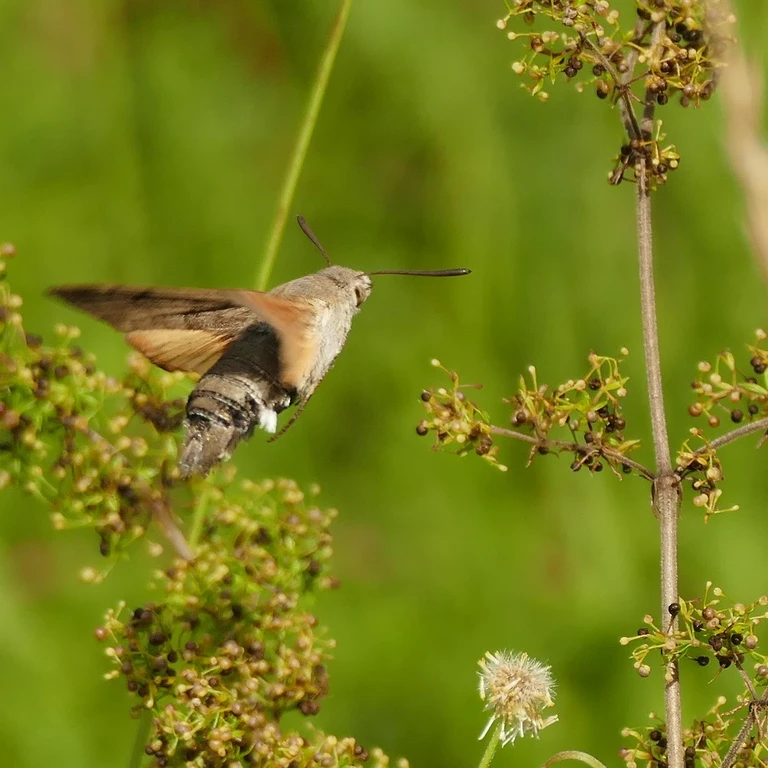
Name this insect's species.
Macroglossum stellatarum
